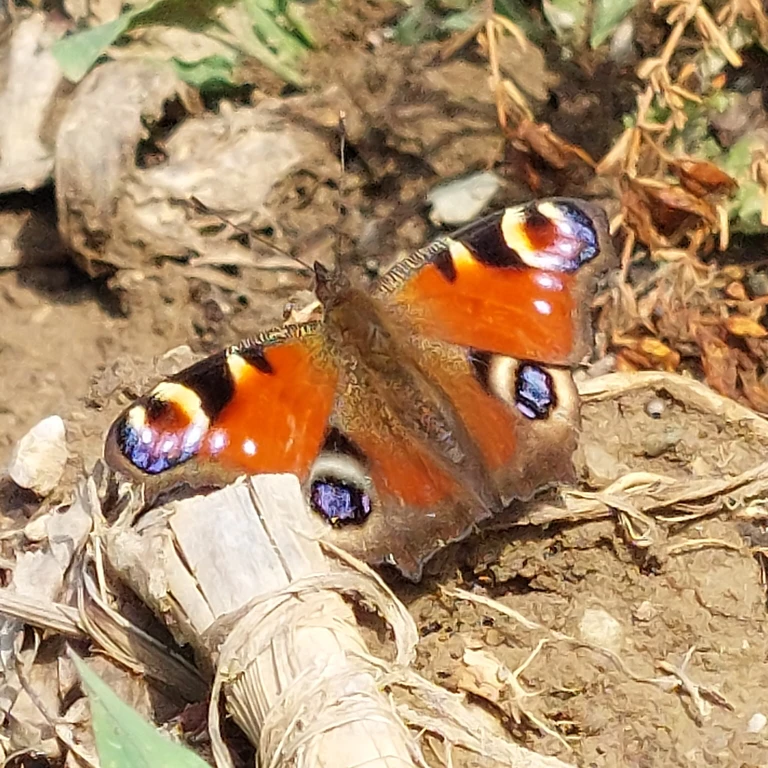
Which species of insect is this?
Aglais io
